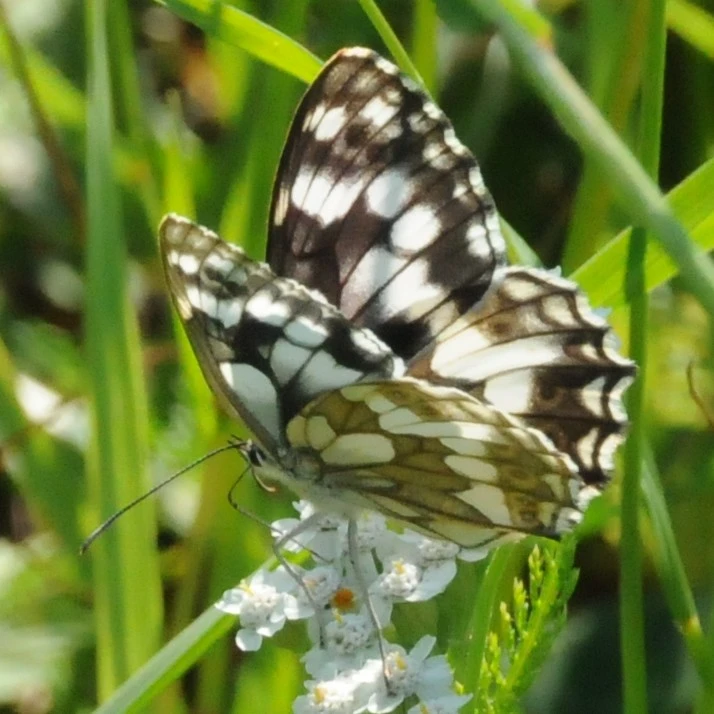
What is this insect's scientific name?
Melanargia galathea
